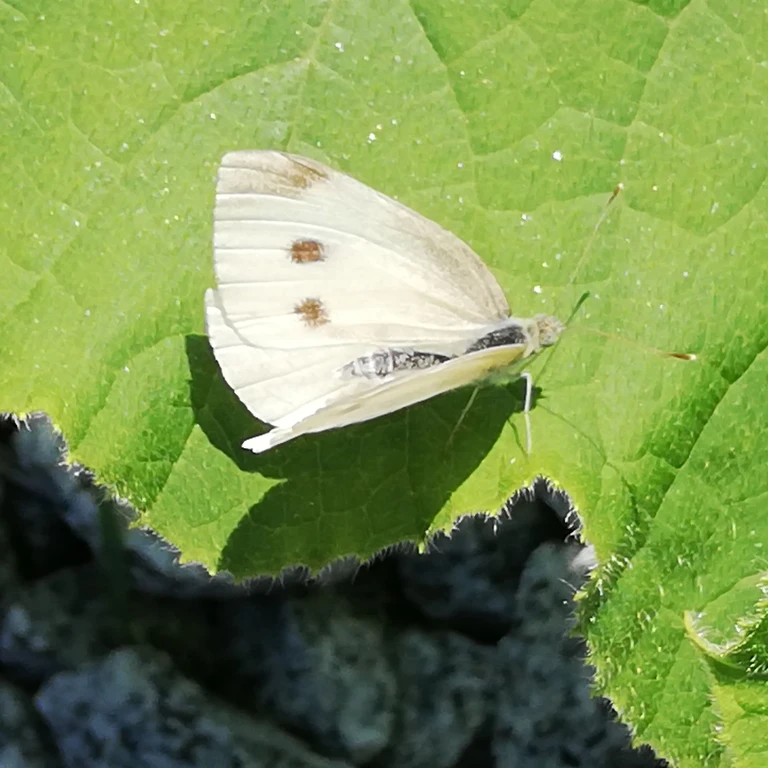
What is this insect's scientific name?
Pieris rapae
